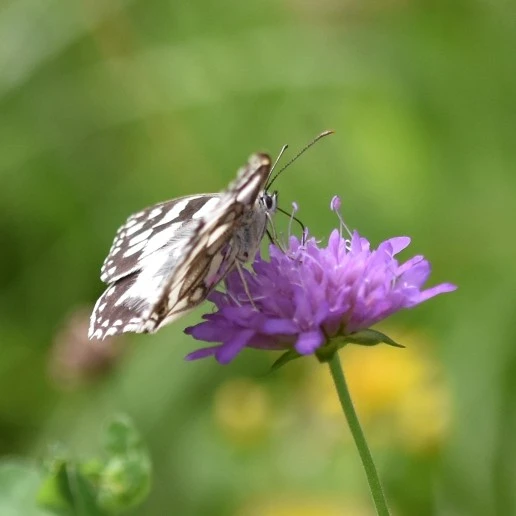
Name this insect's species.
Melanargia galathea
